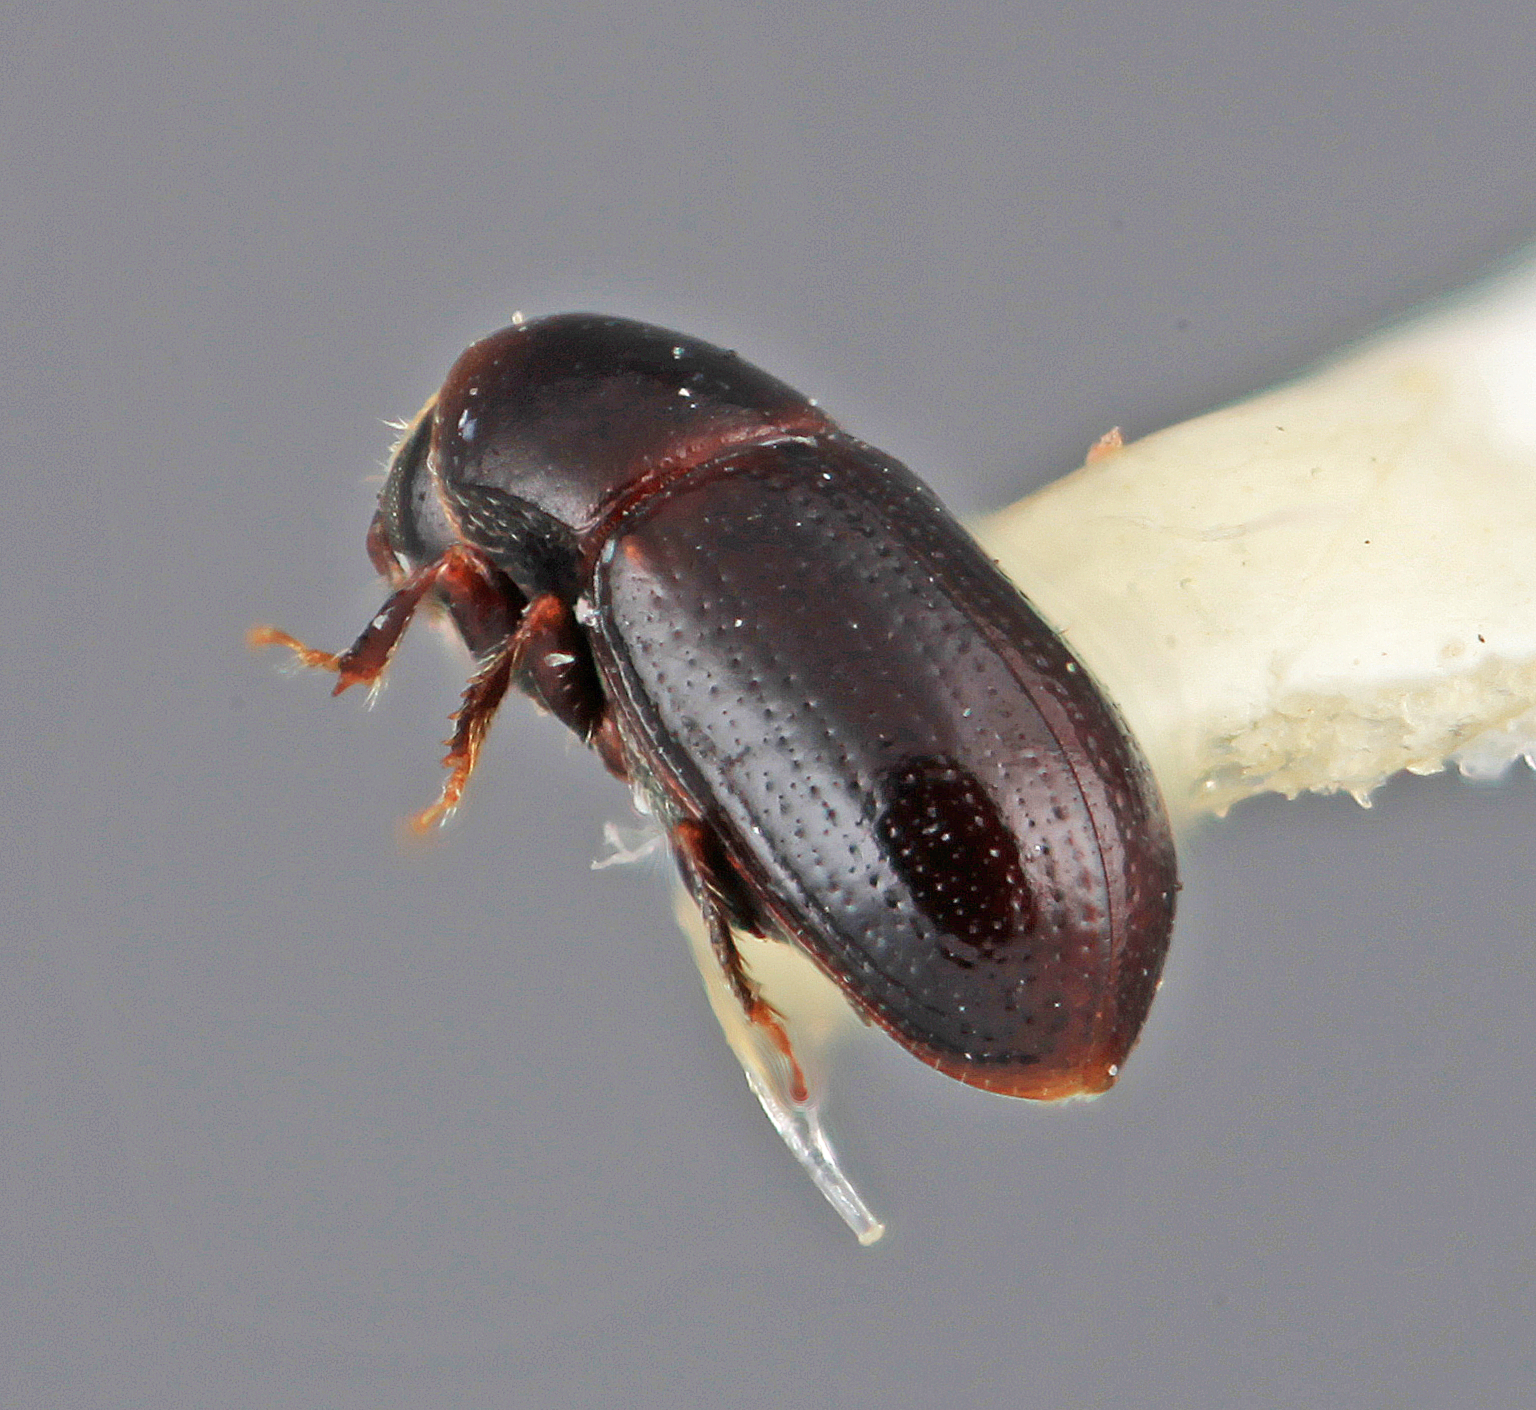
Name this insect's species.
Scolytodes volcanus
